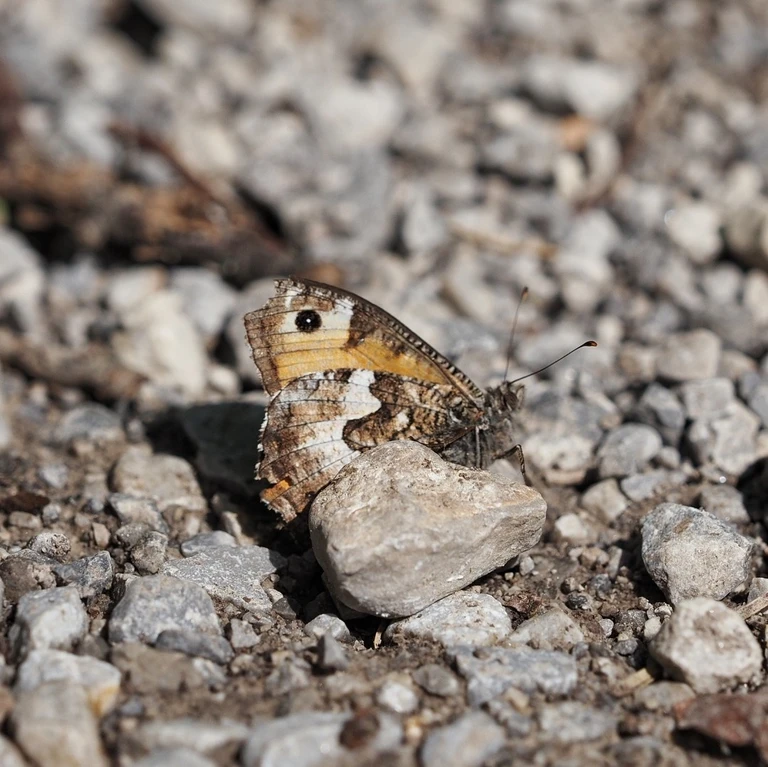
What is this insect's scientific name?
Hipparchia semele
